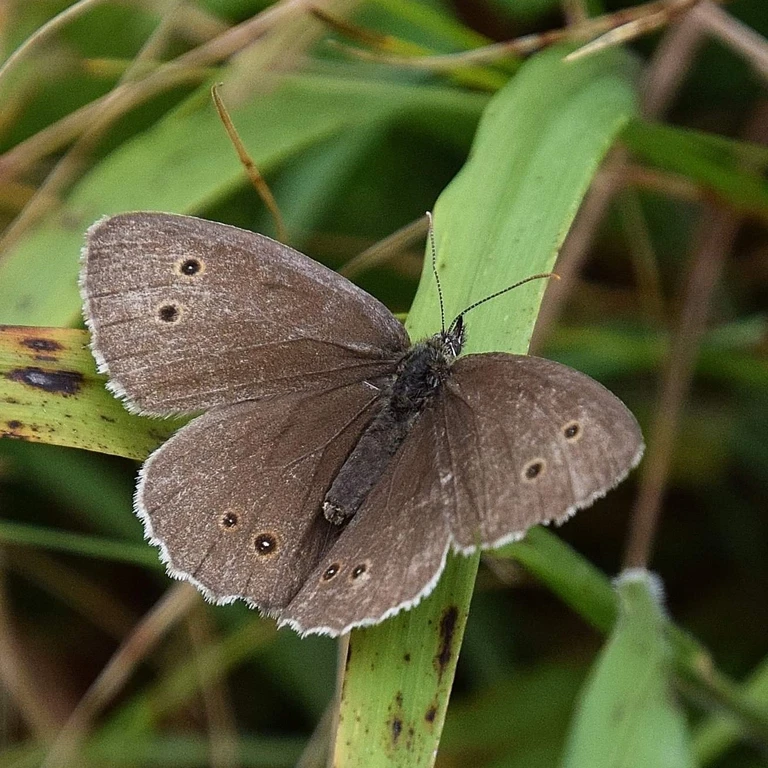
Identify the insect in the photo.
Aphantopus hyperantus
